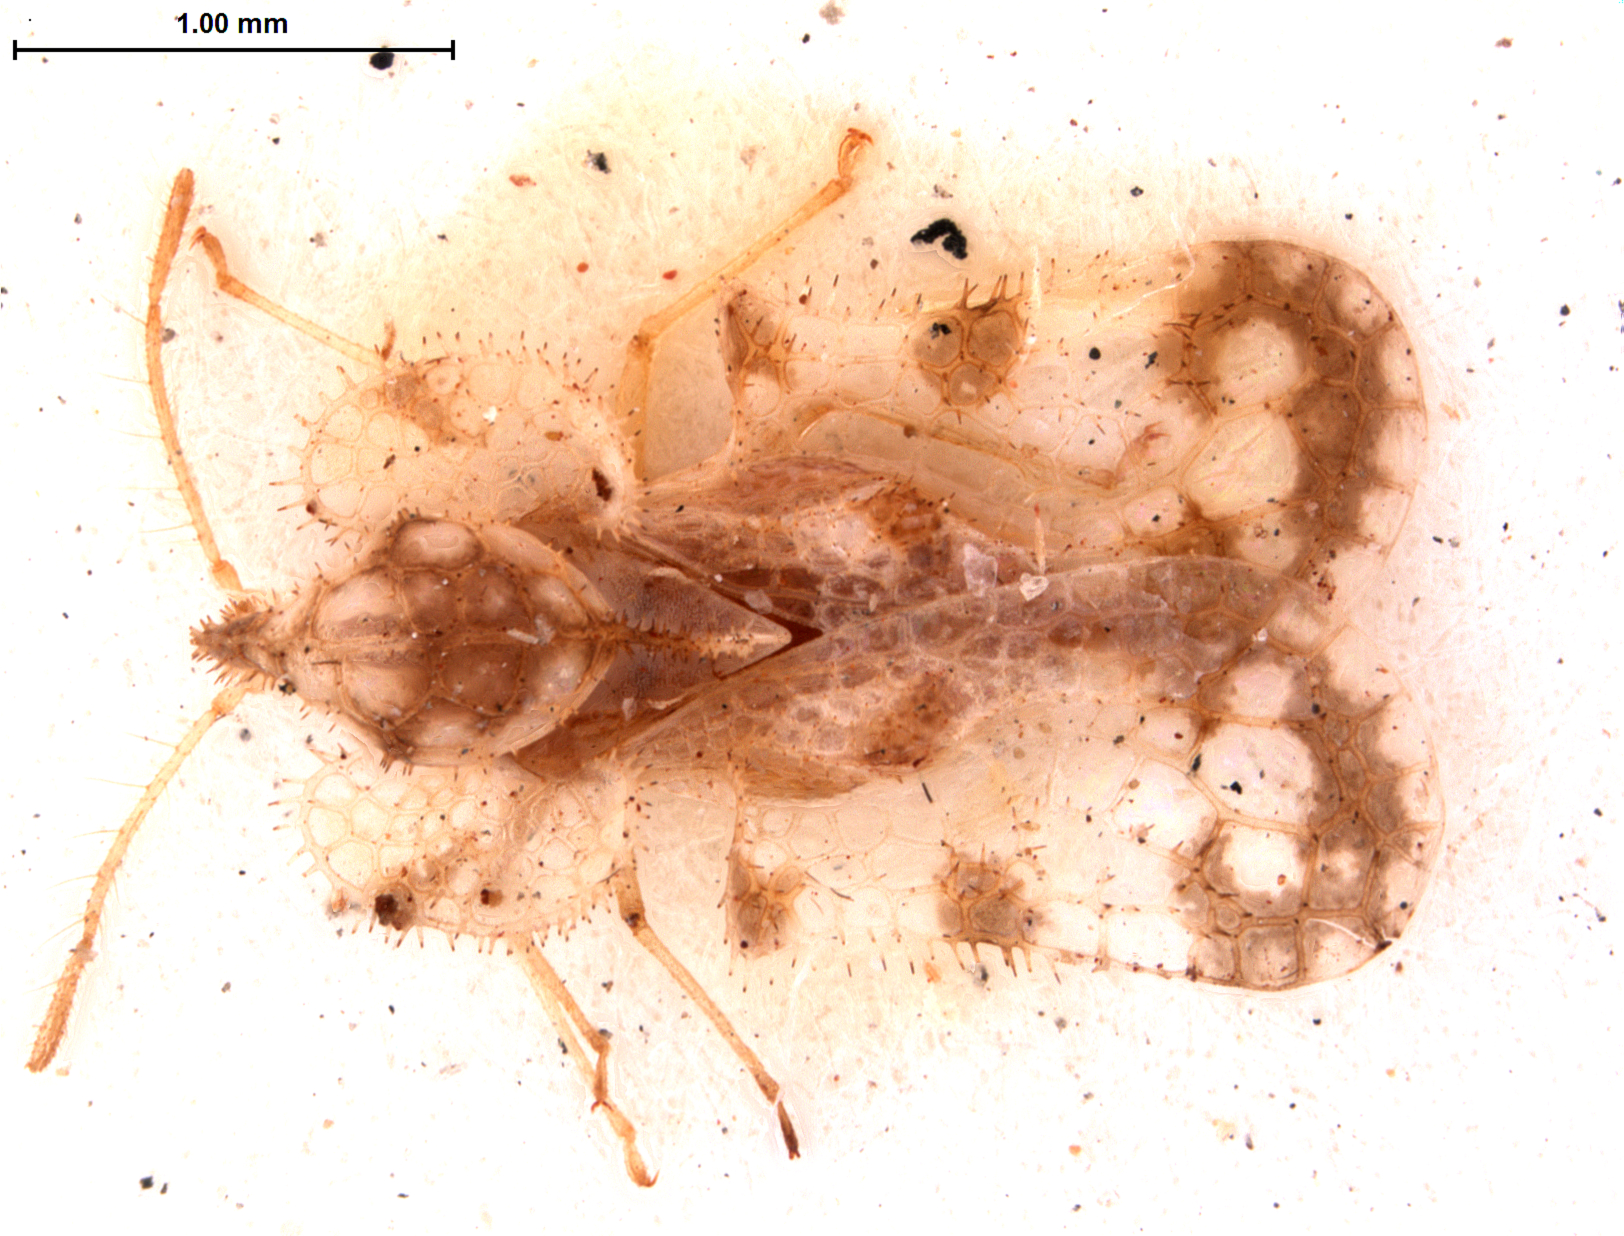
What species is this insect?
Corythucha championi
